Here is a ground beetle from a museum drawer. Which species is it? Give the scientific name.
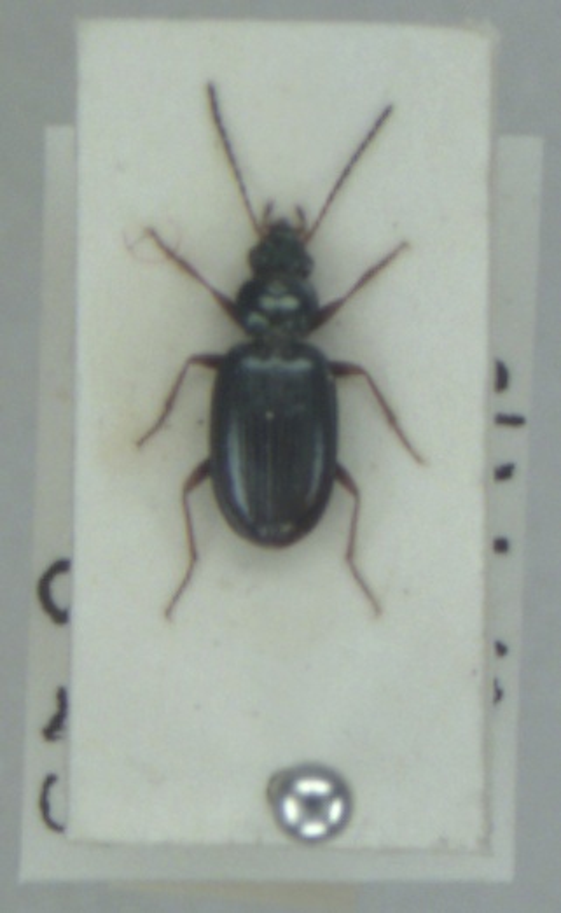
Bembidion deletum
